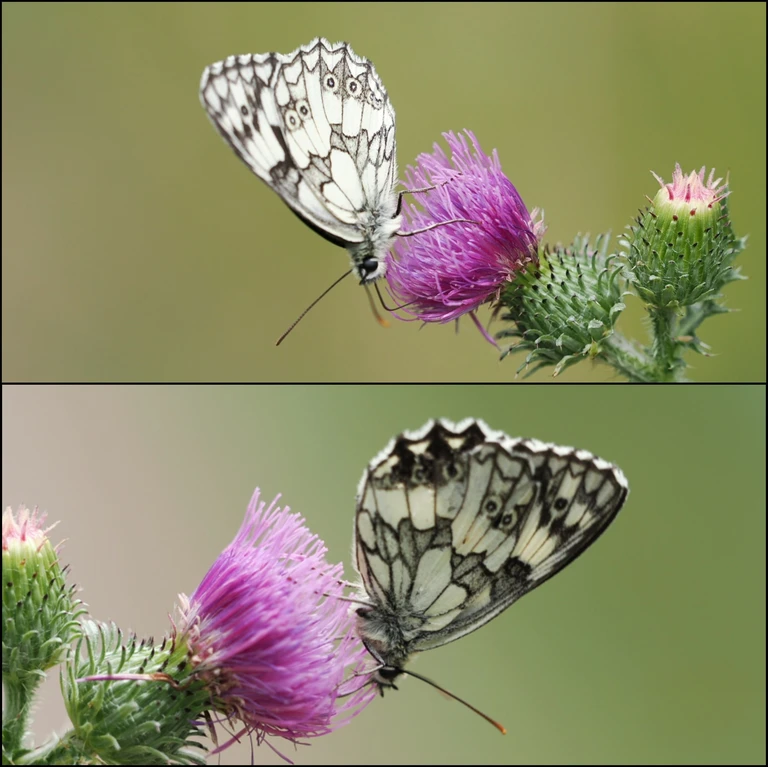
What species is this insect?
Melanargia galathea
